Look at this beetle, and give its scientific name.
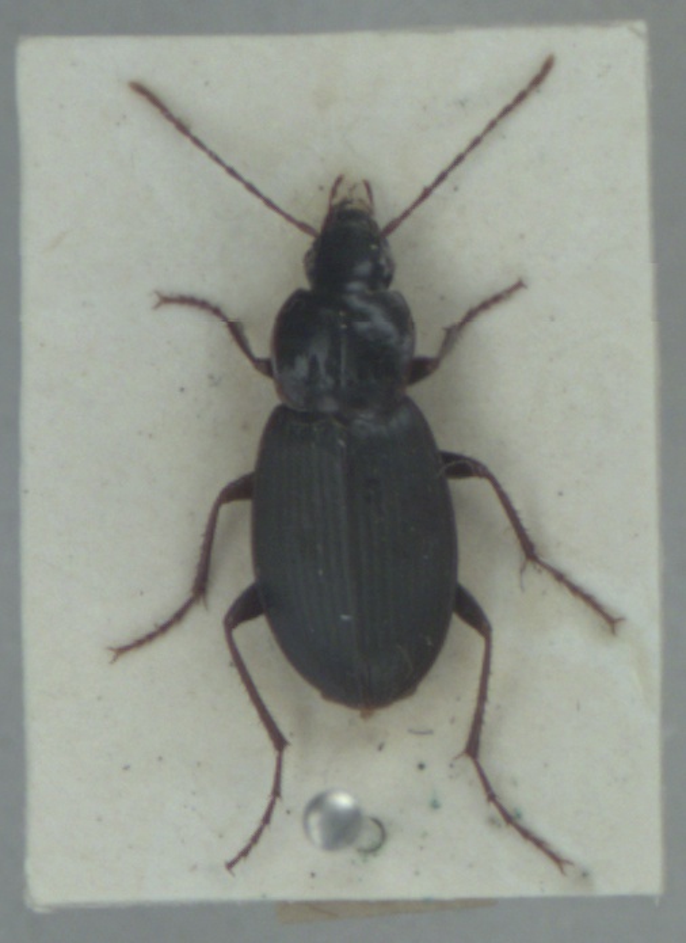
Calathus rotundicollis
